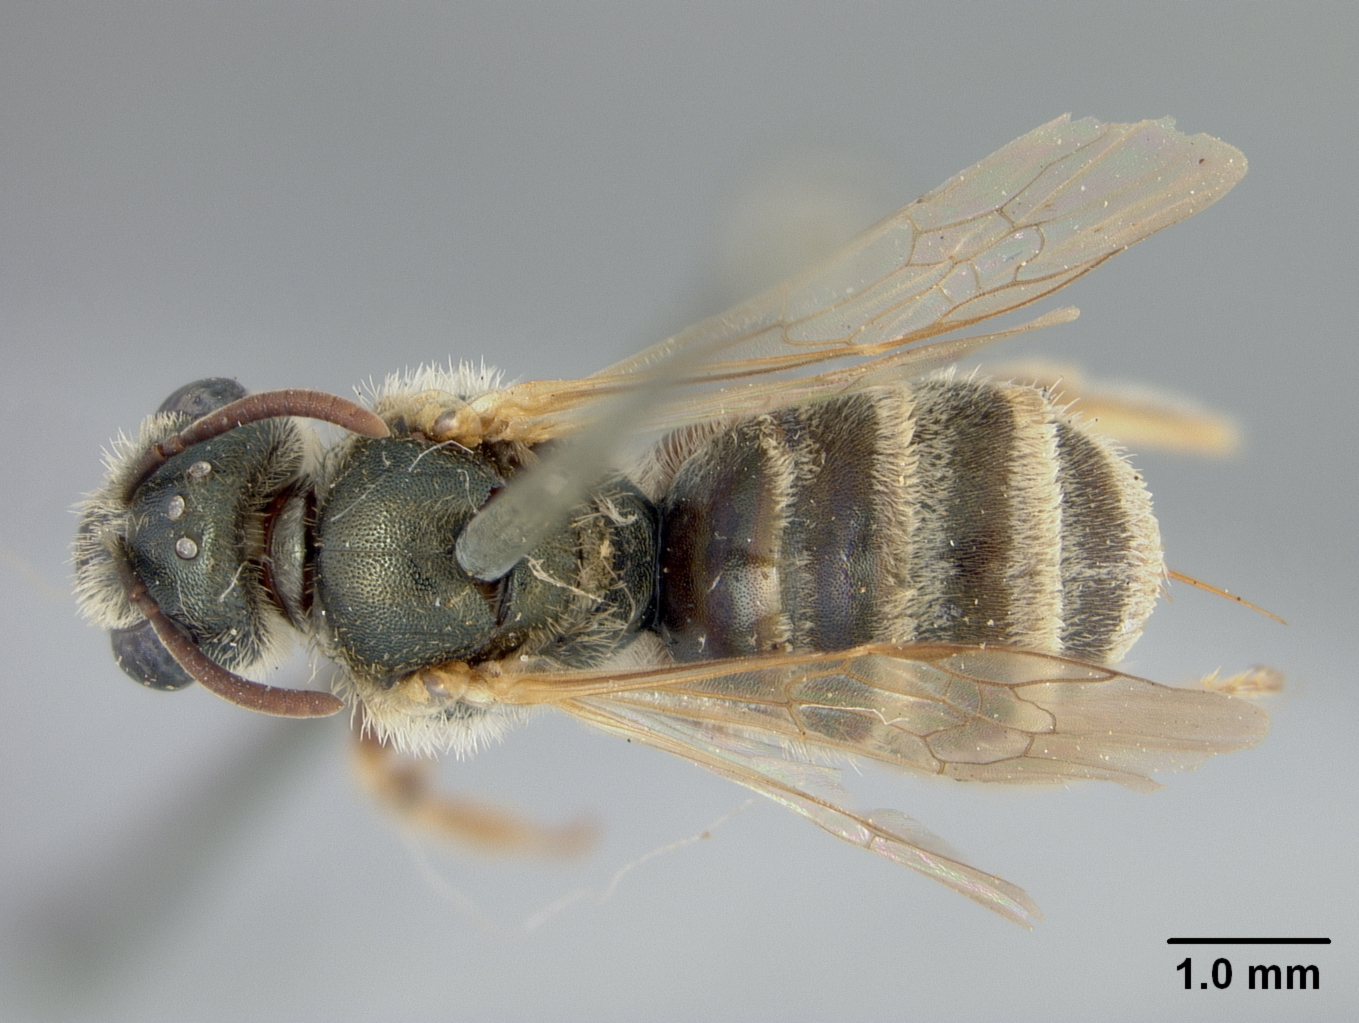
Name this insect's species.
Halictus arapahonum
